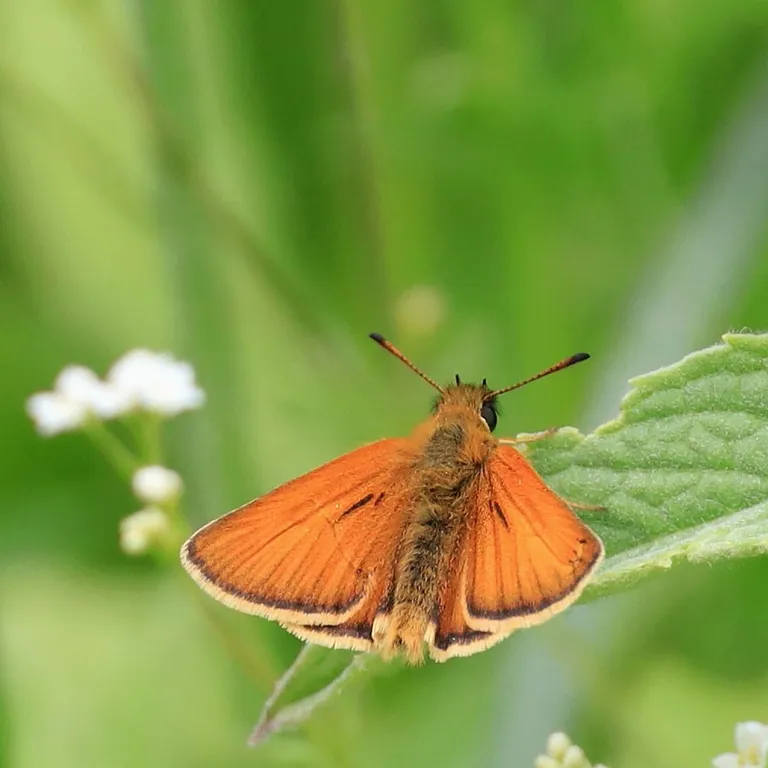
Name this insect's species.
Thymelicus lineola
